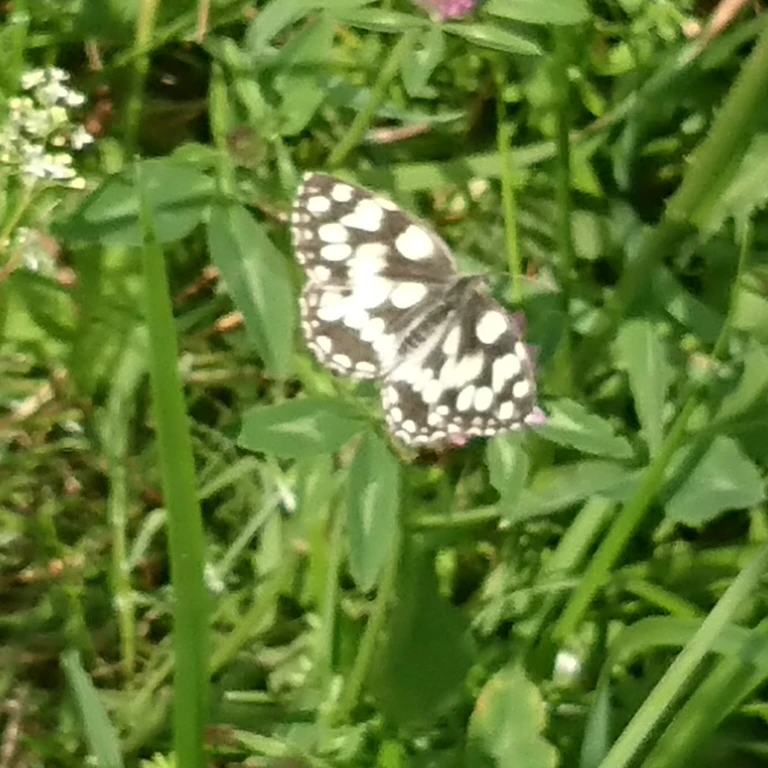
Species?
Melanargia galathea
